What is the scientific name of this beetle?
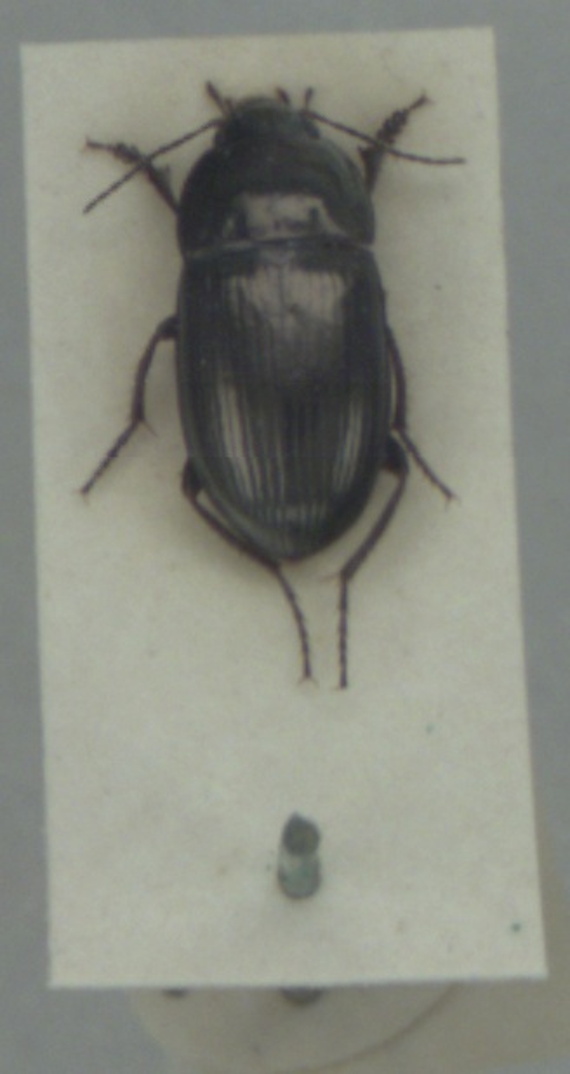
Amara lunicollis
